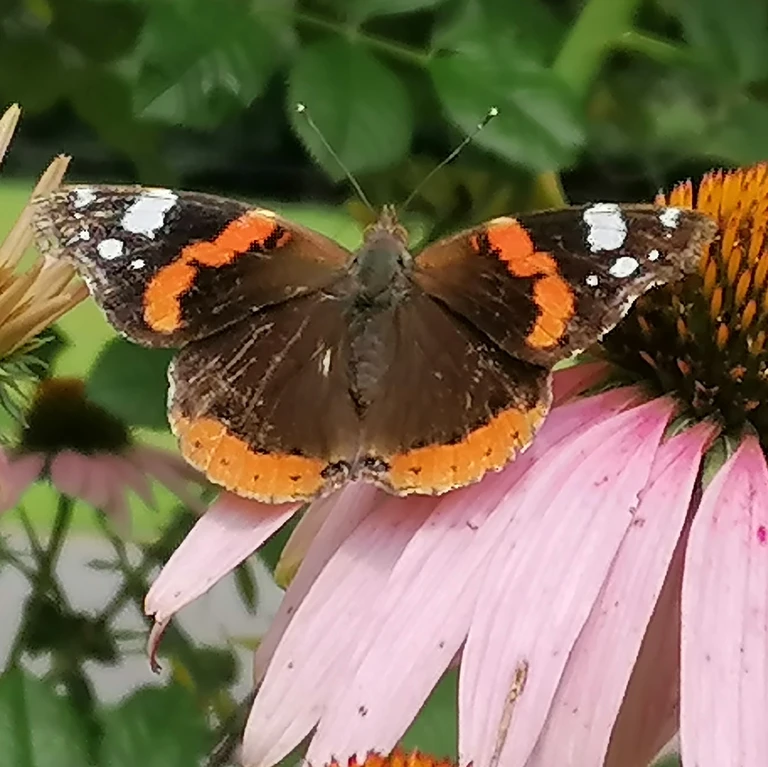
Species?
Vanessa atalanta
